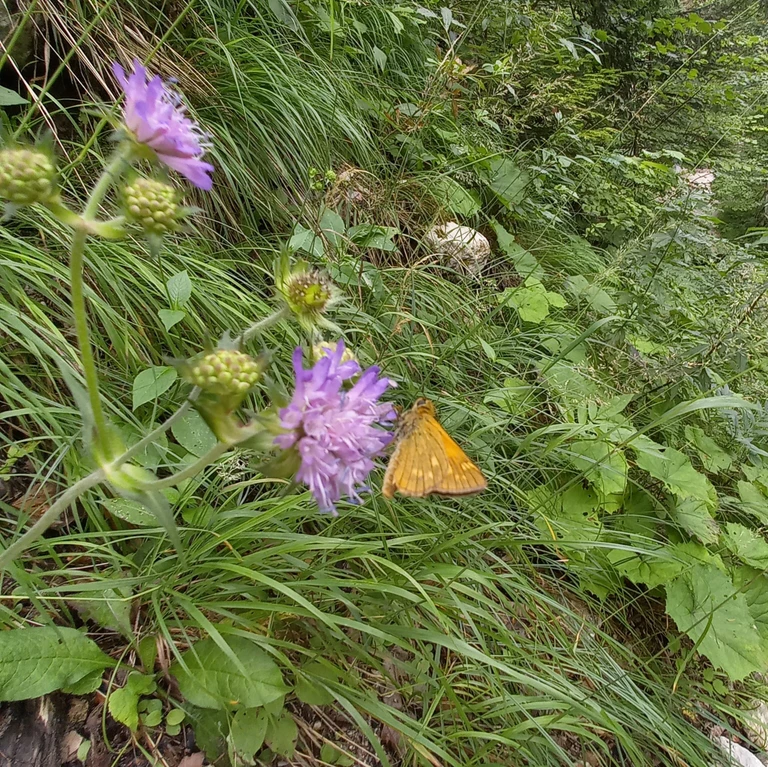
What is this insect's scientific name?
Ochlodes sylvanus (also Ochlodes venata)
